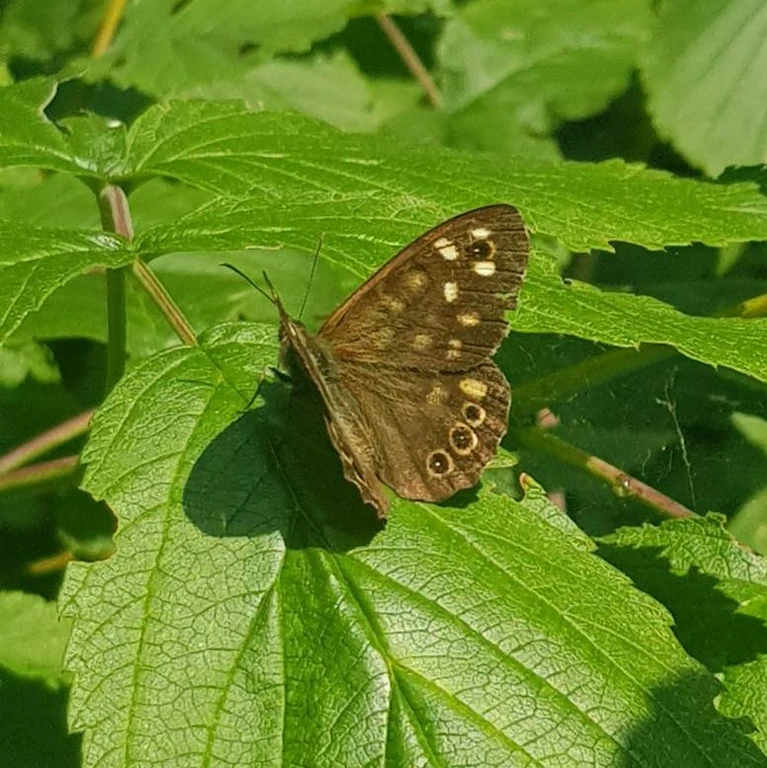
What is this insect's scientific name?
Pararge aegeria
